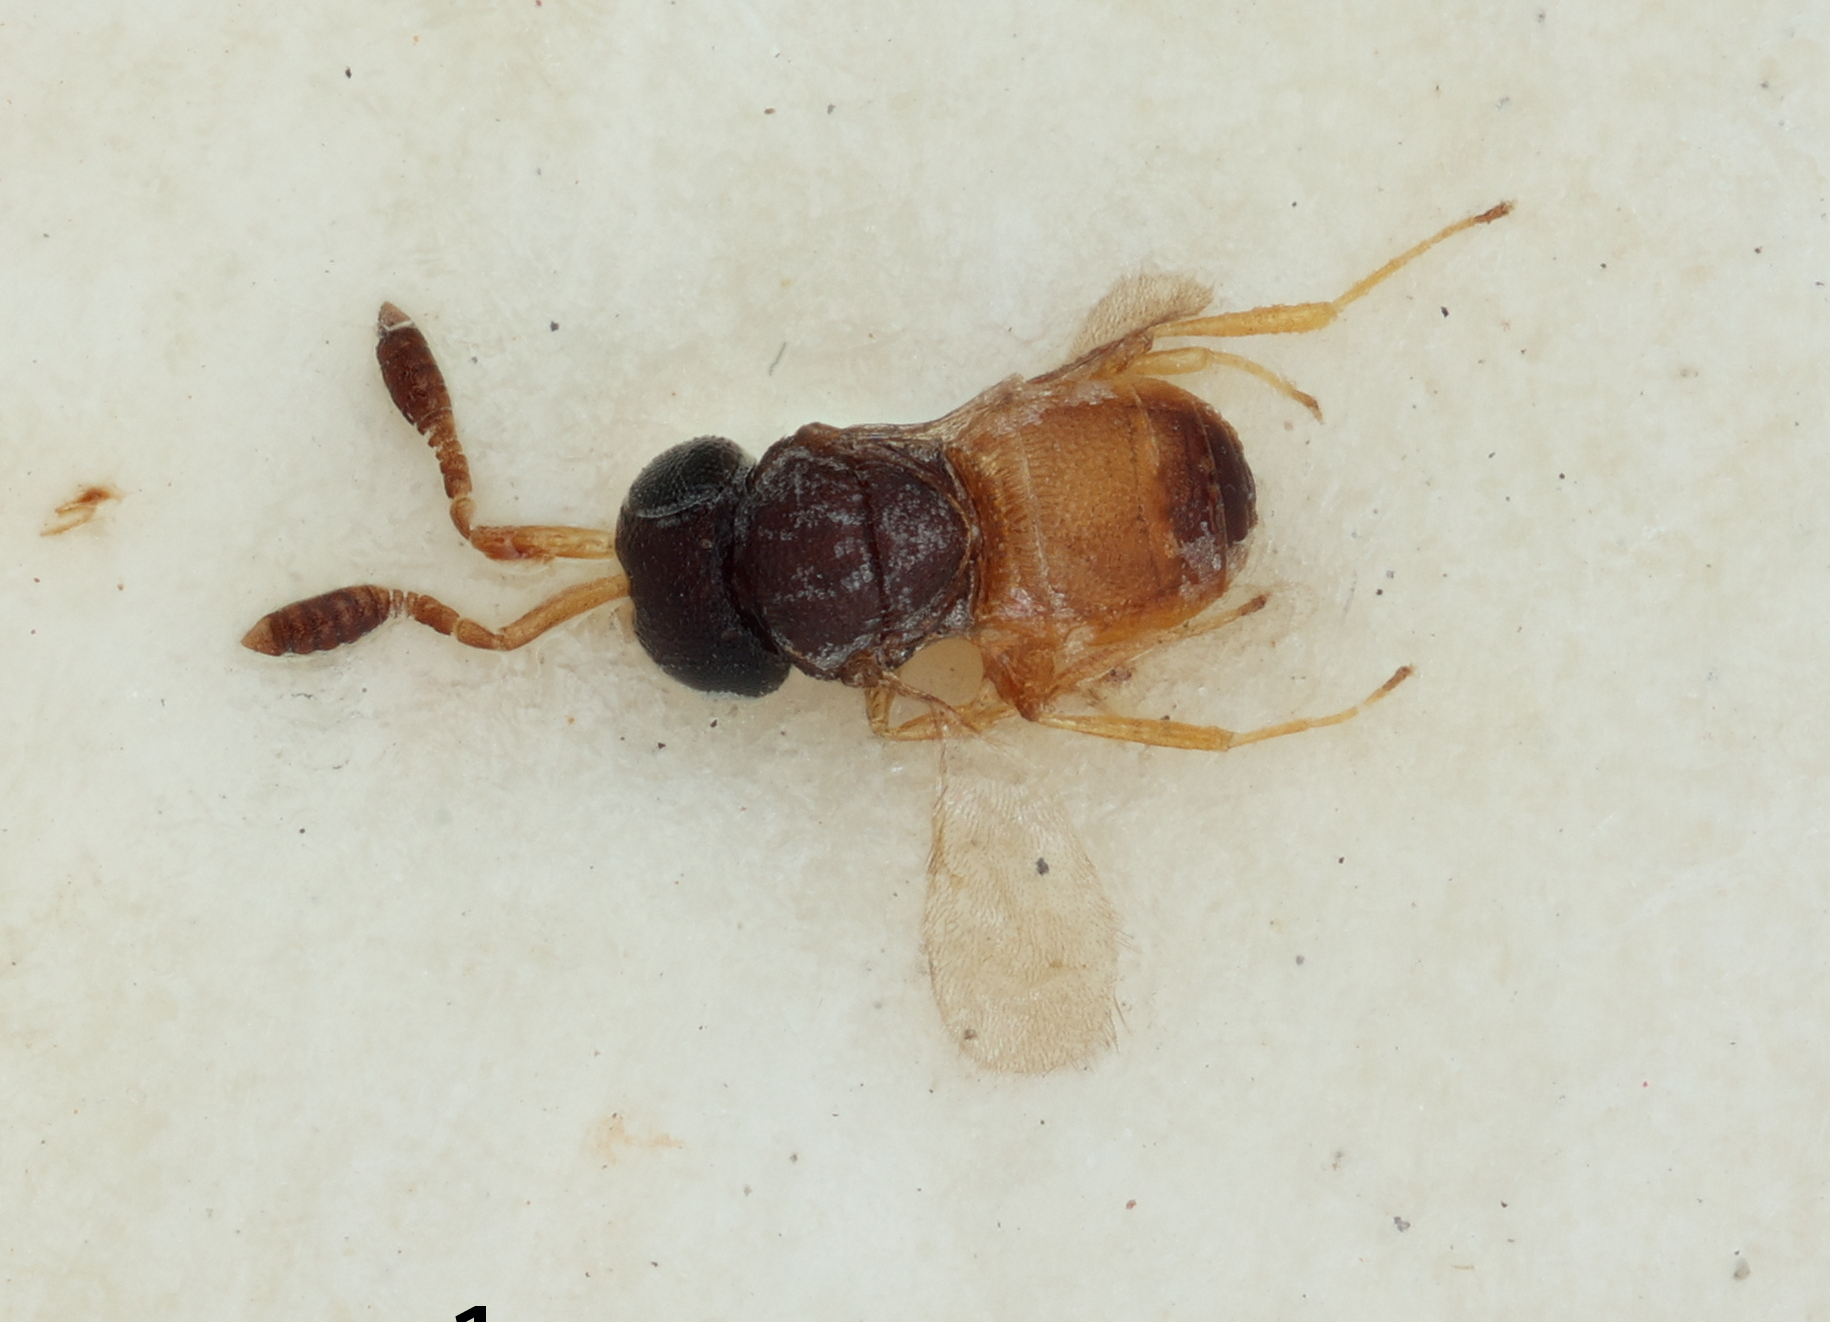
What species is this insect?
Hadronotus bicolor
